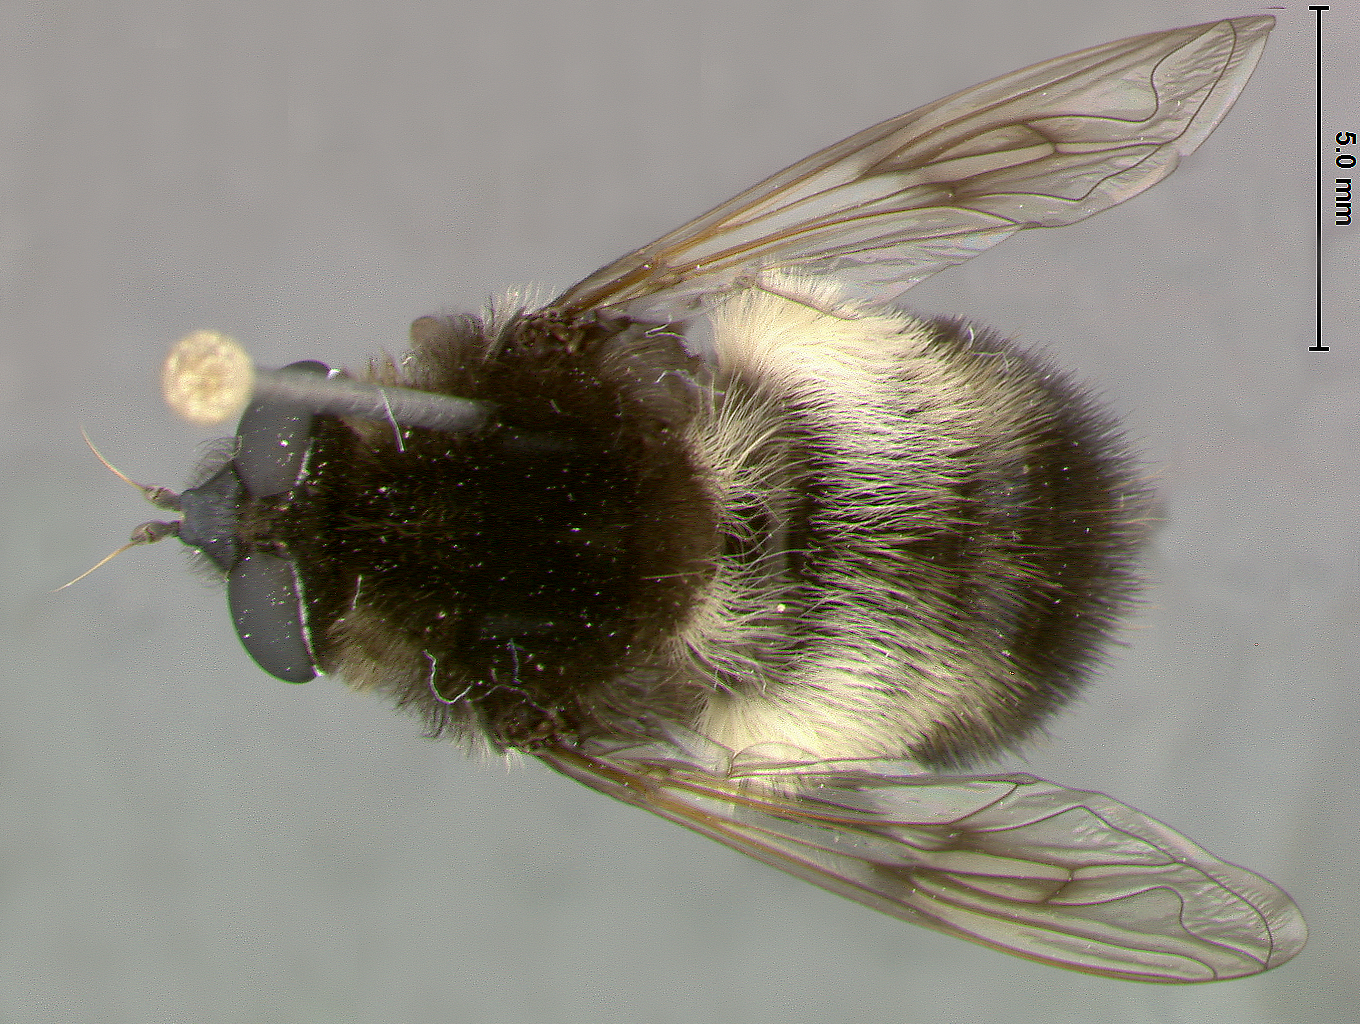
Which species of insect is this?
Mallota anniae
